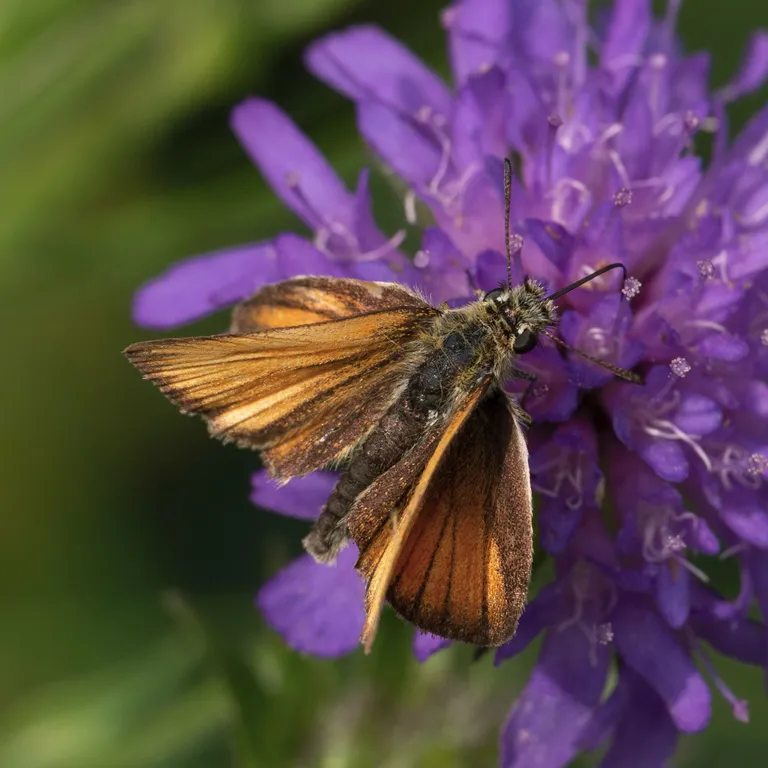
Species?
Thymelicus lineola
